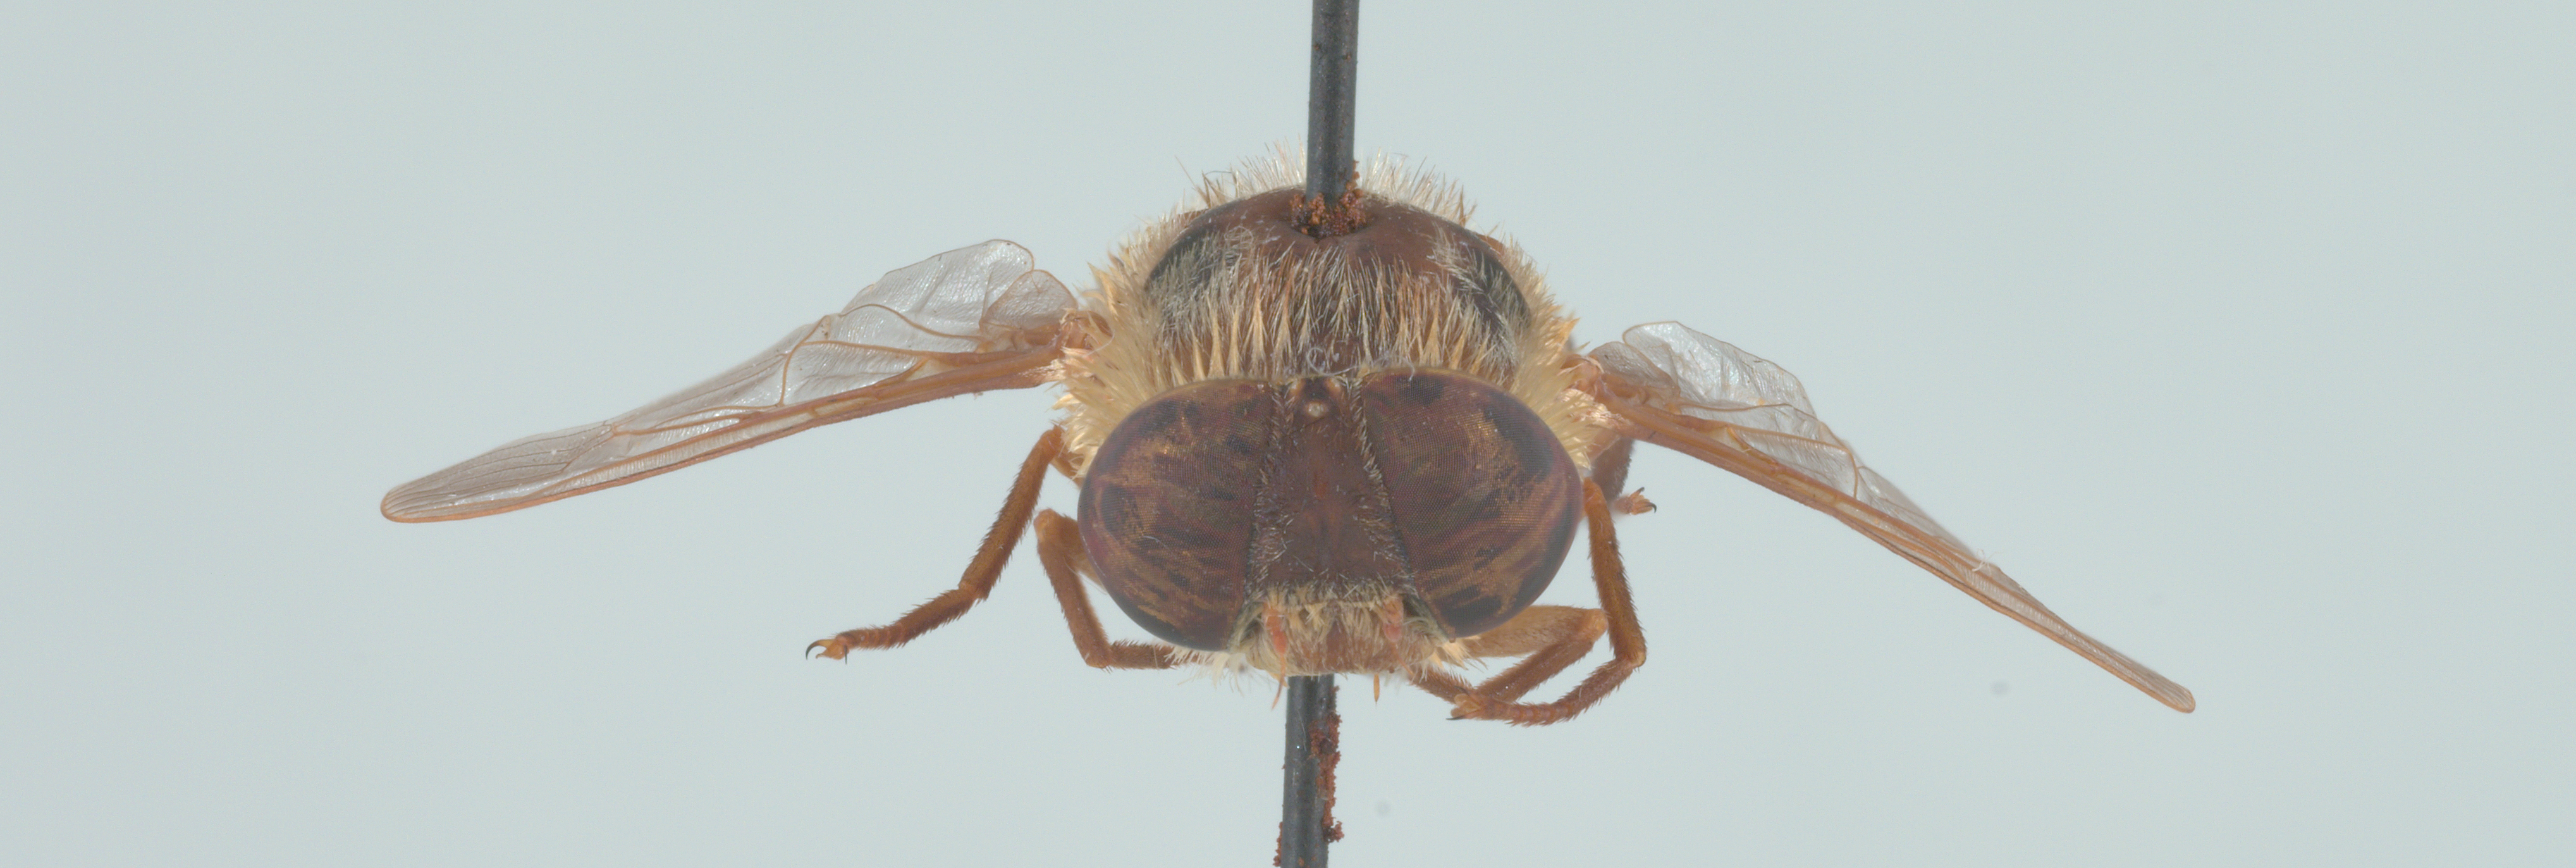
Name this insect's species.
Neorhynchocephalus volaticus
